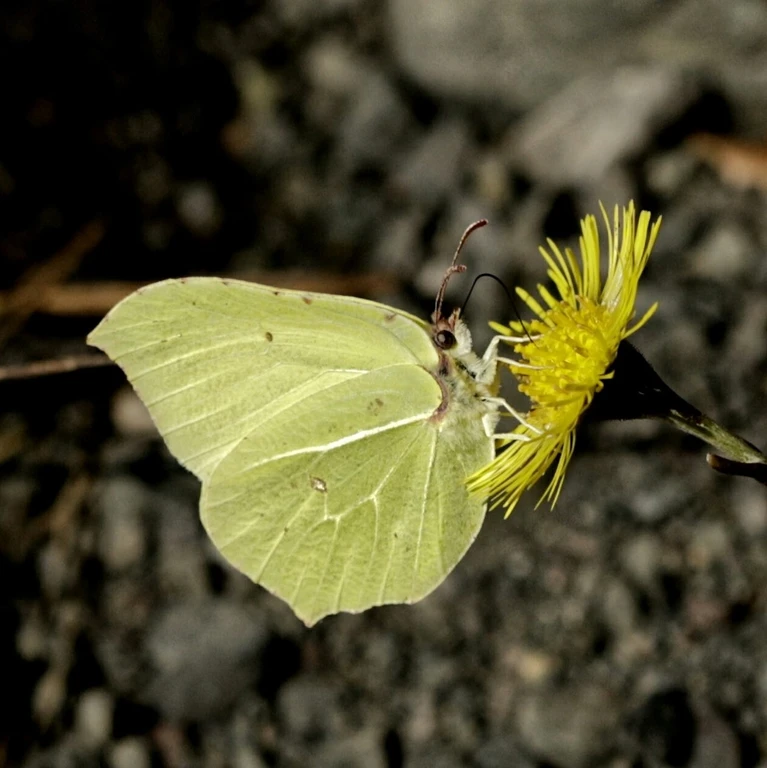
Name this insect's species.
Gonepteryx rhamni
